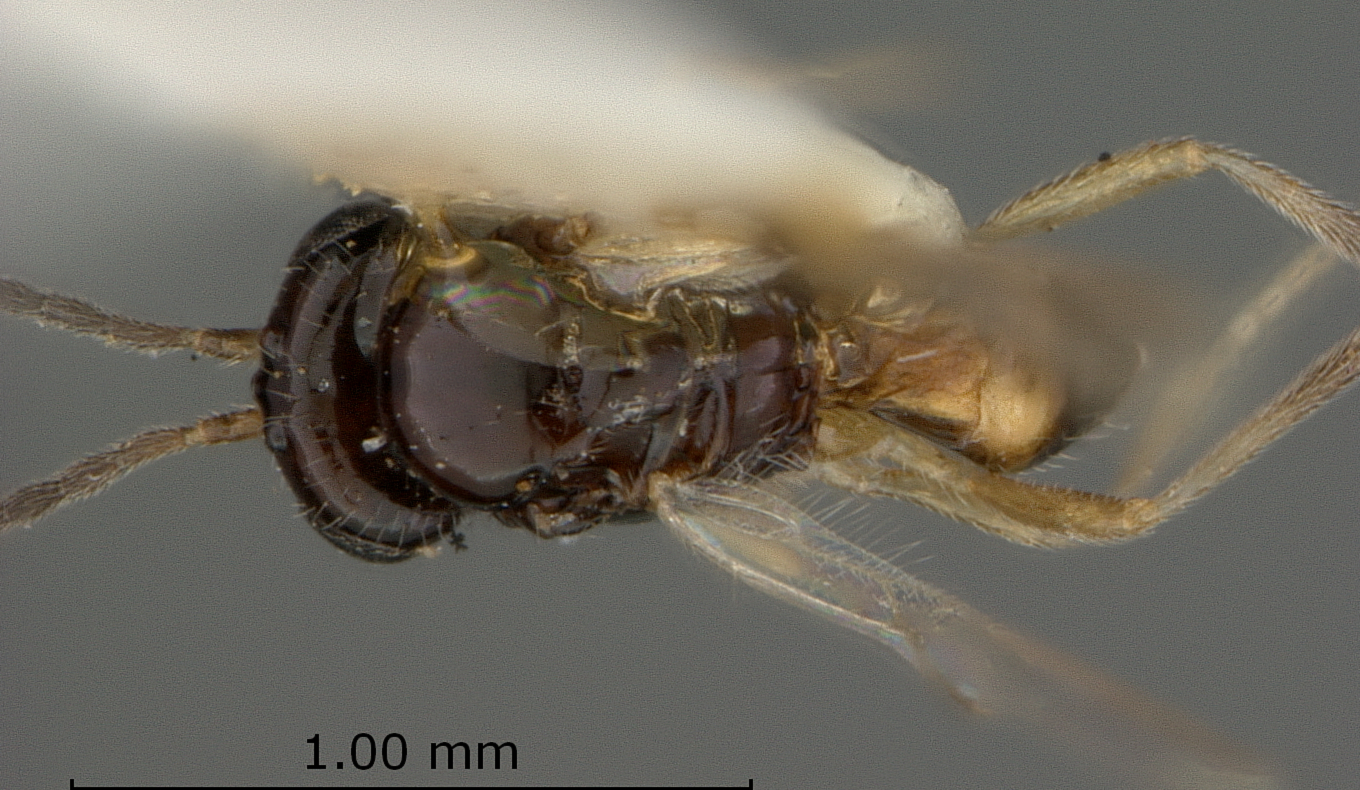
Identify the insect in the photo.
Opius aliricidiae
